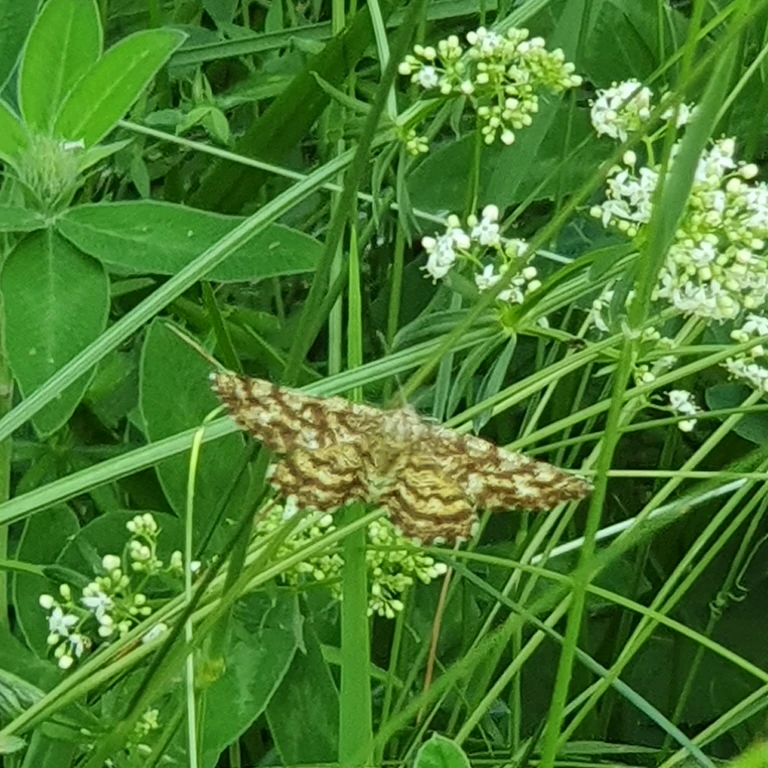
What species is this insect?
Ematurga atomaria
